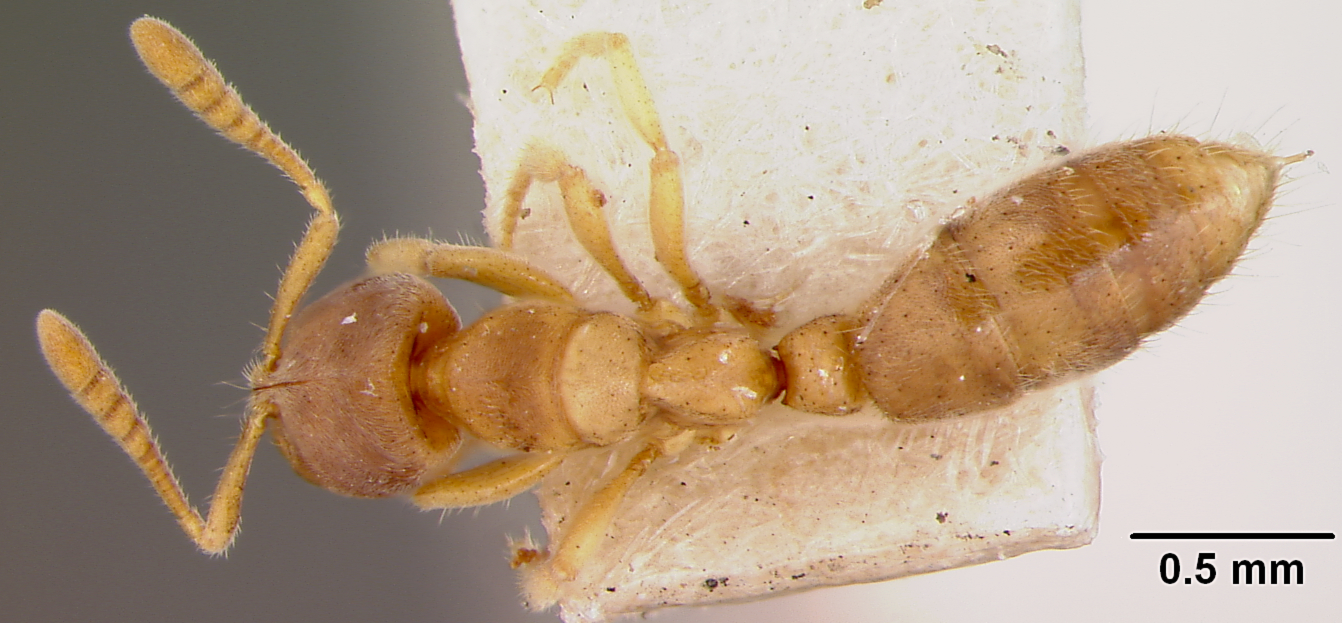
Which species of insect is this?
Cryptopone mayri
